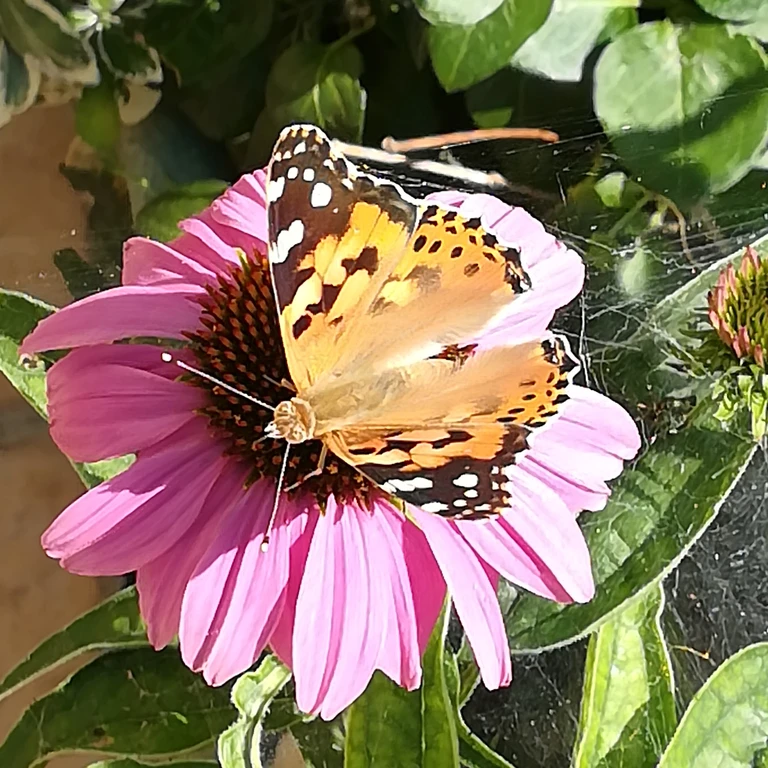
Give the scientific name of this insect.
Vanessa cardui
